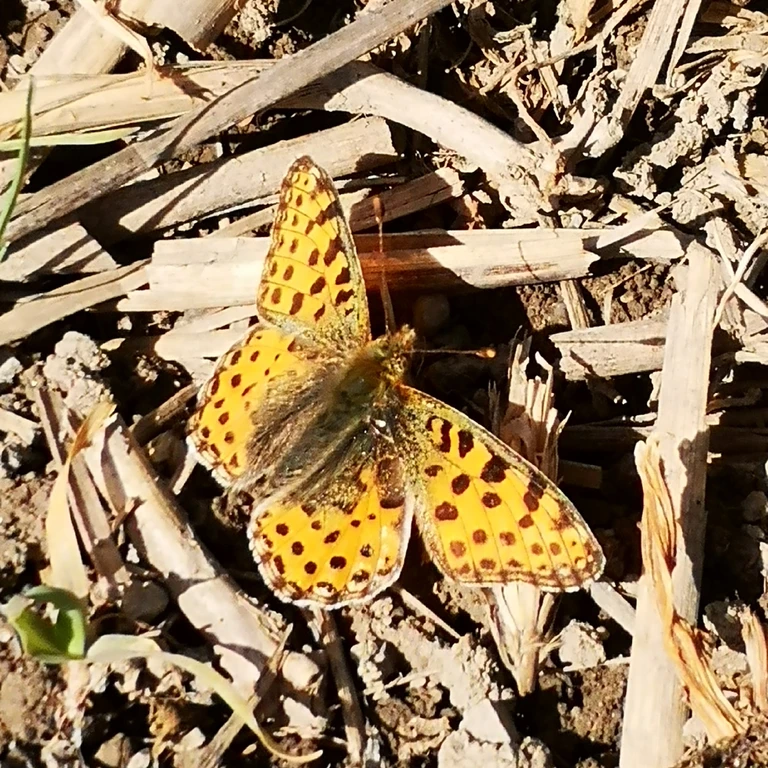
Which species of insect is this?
Issoria lathonia
